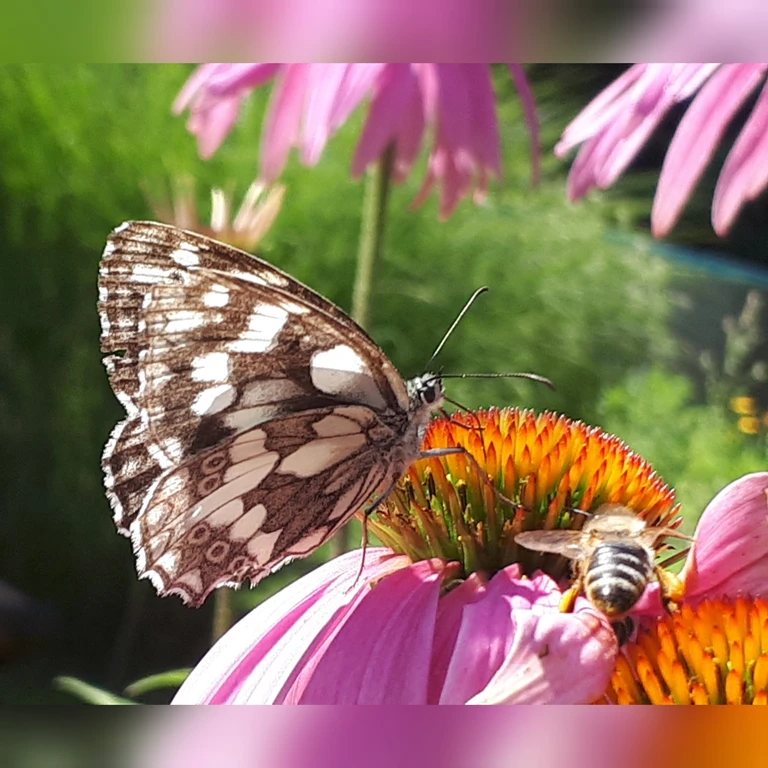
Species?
Melanargia galathea
